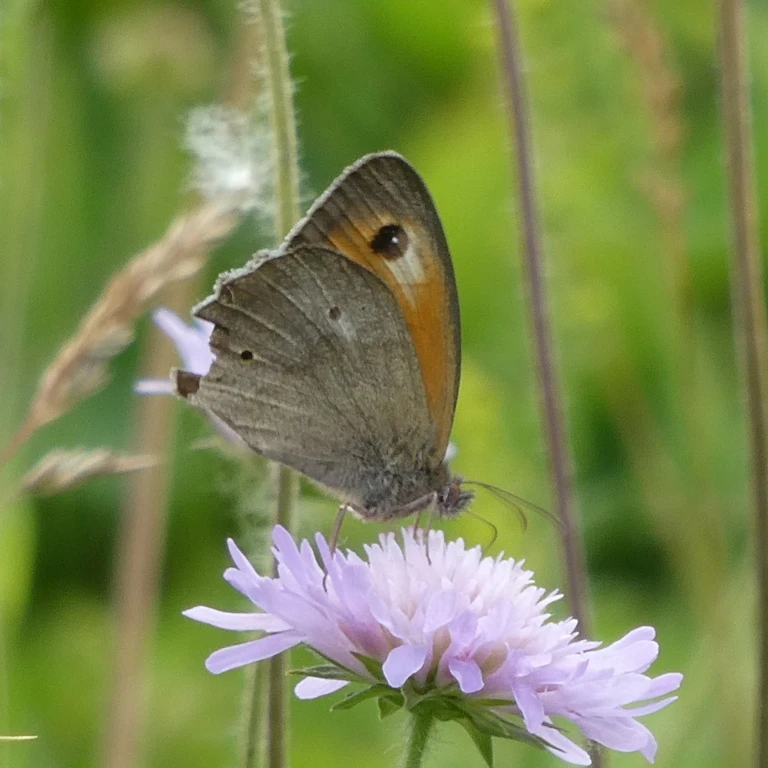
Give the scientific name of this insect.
Maniola jurtina
